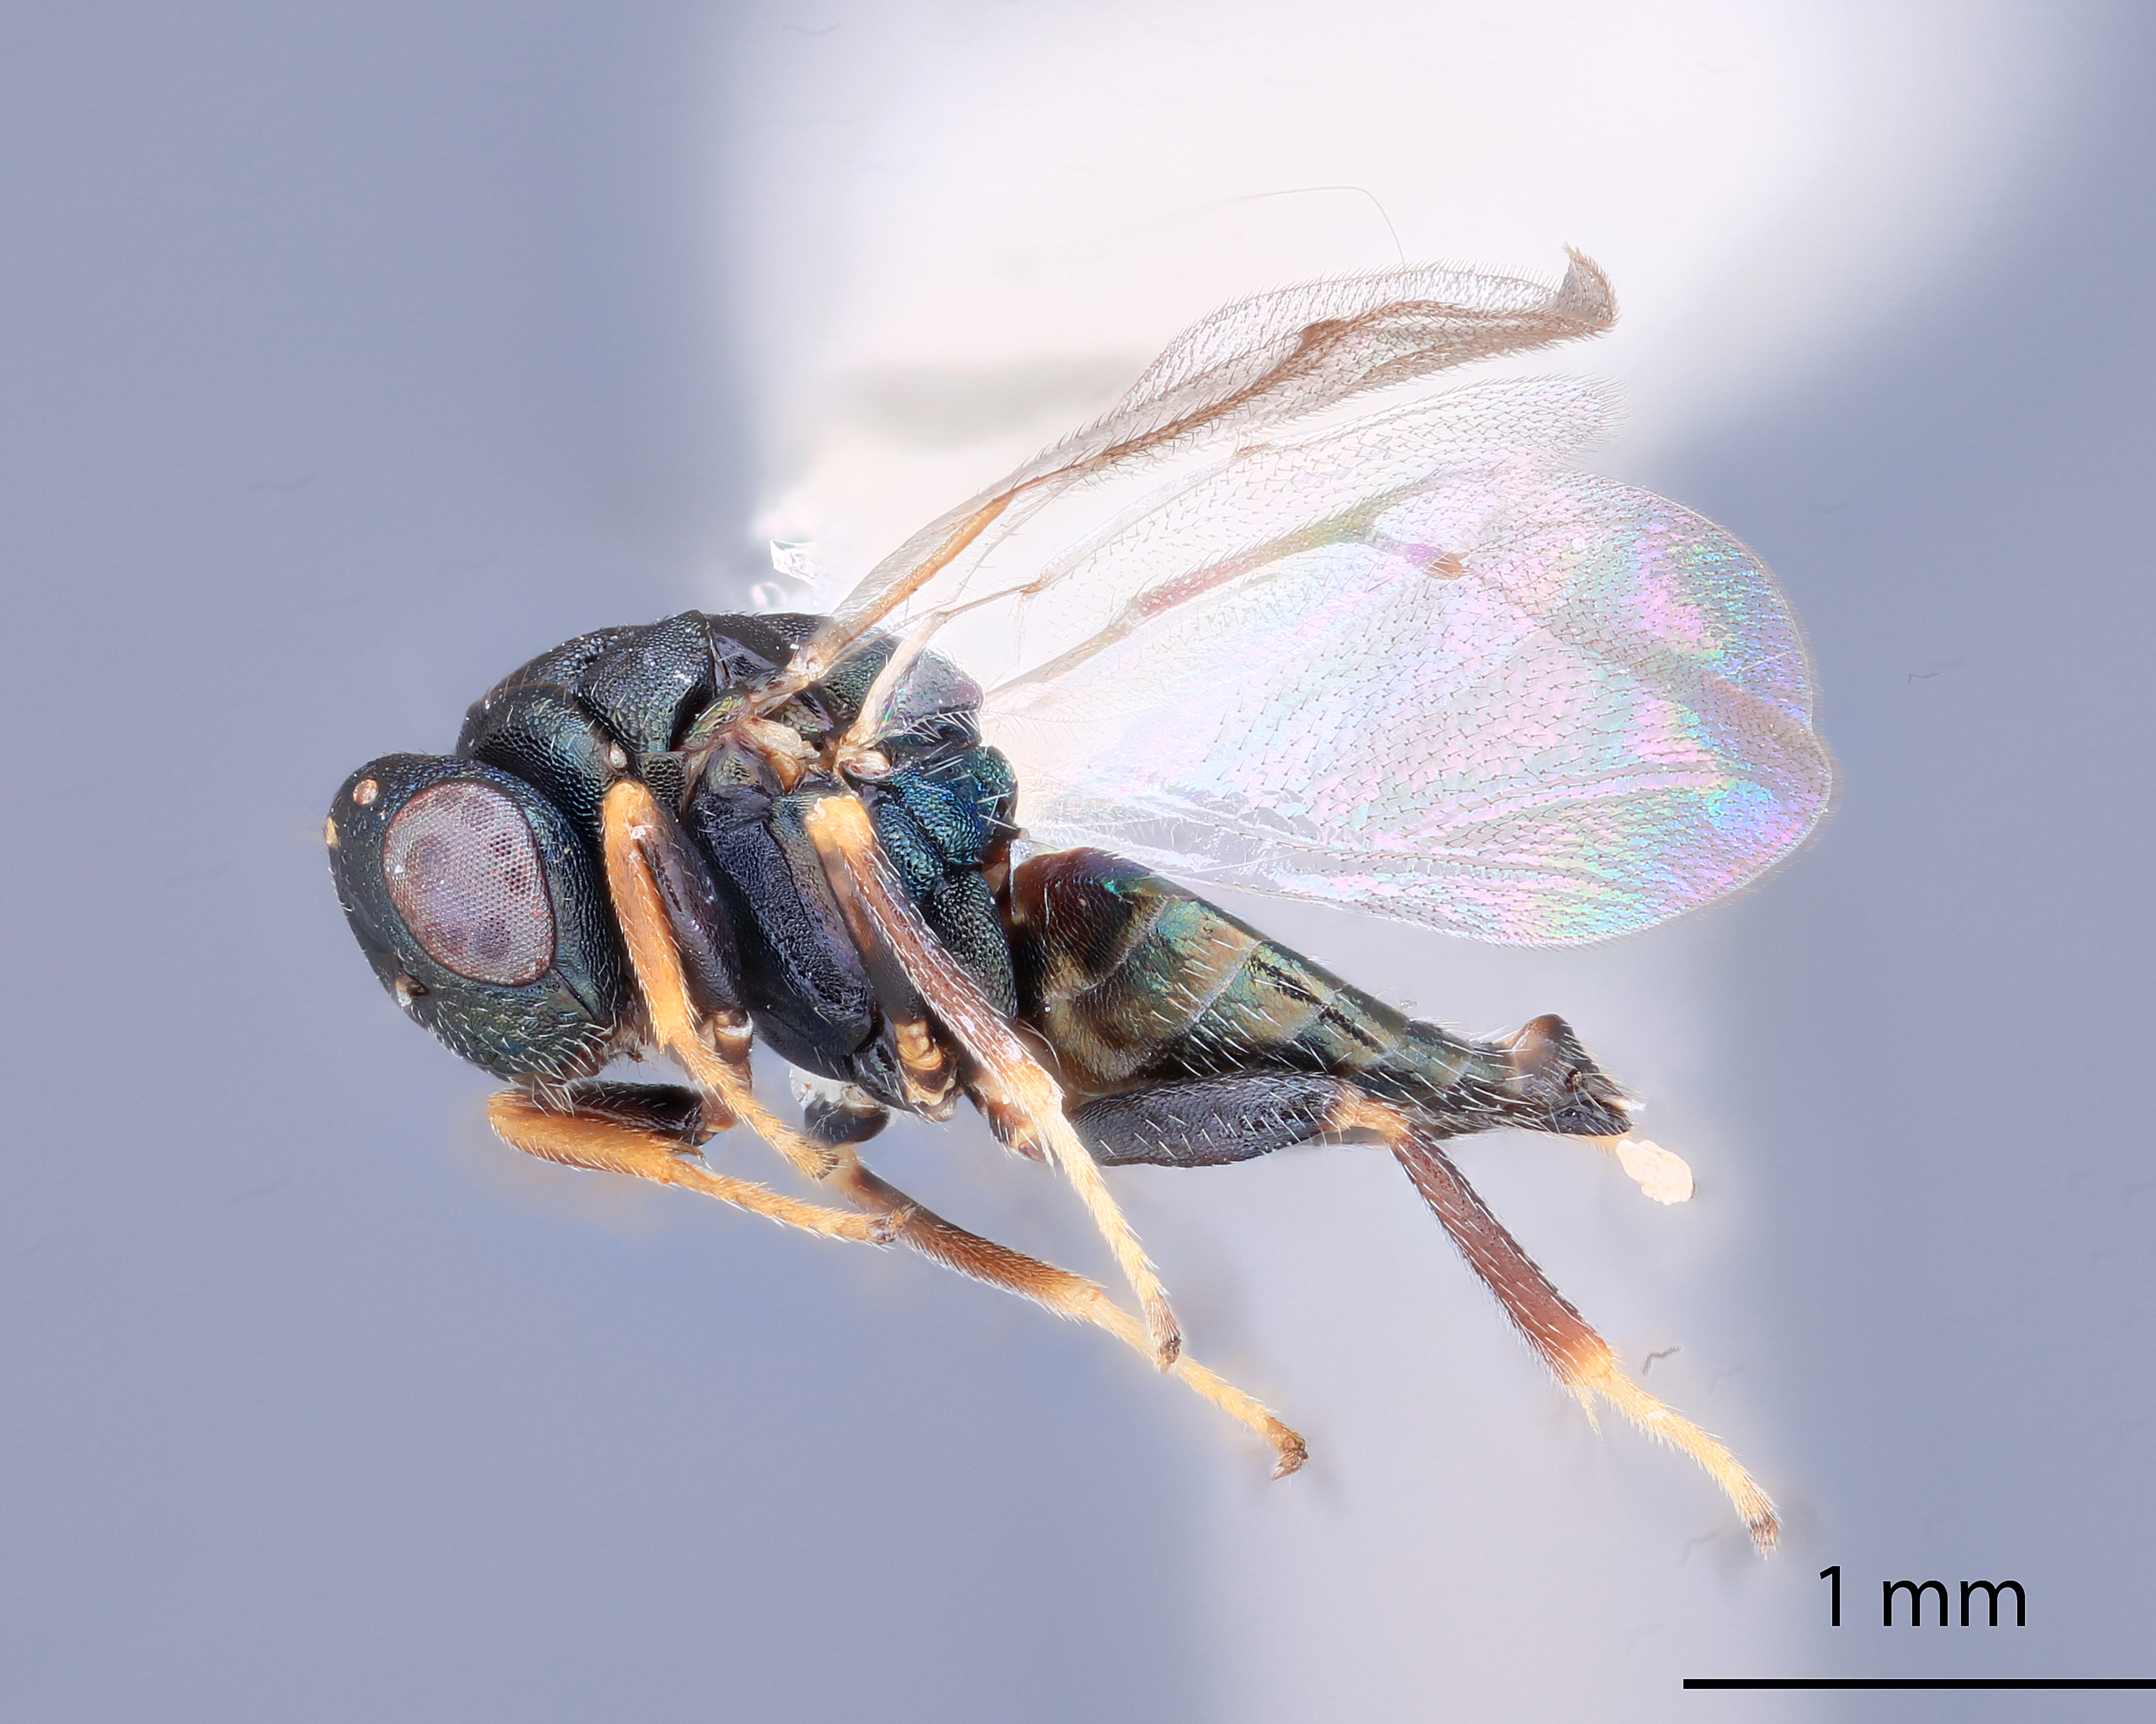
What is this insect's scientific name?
Systasis aquila
